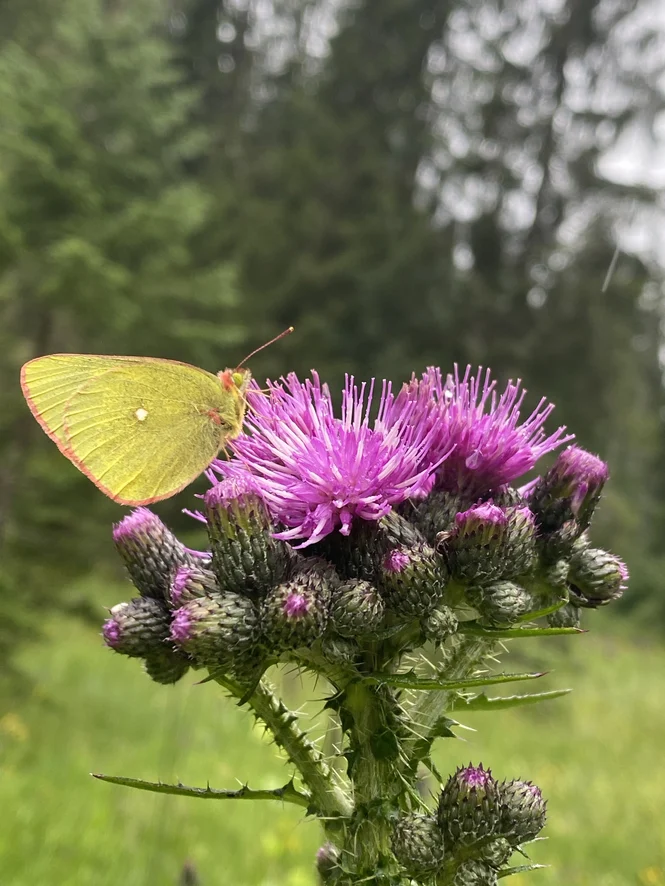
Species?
Colias palaeno
